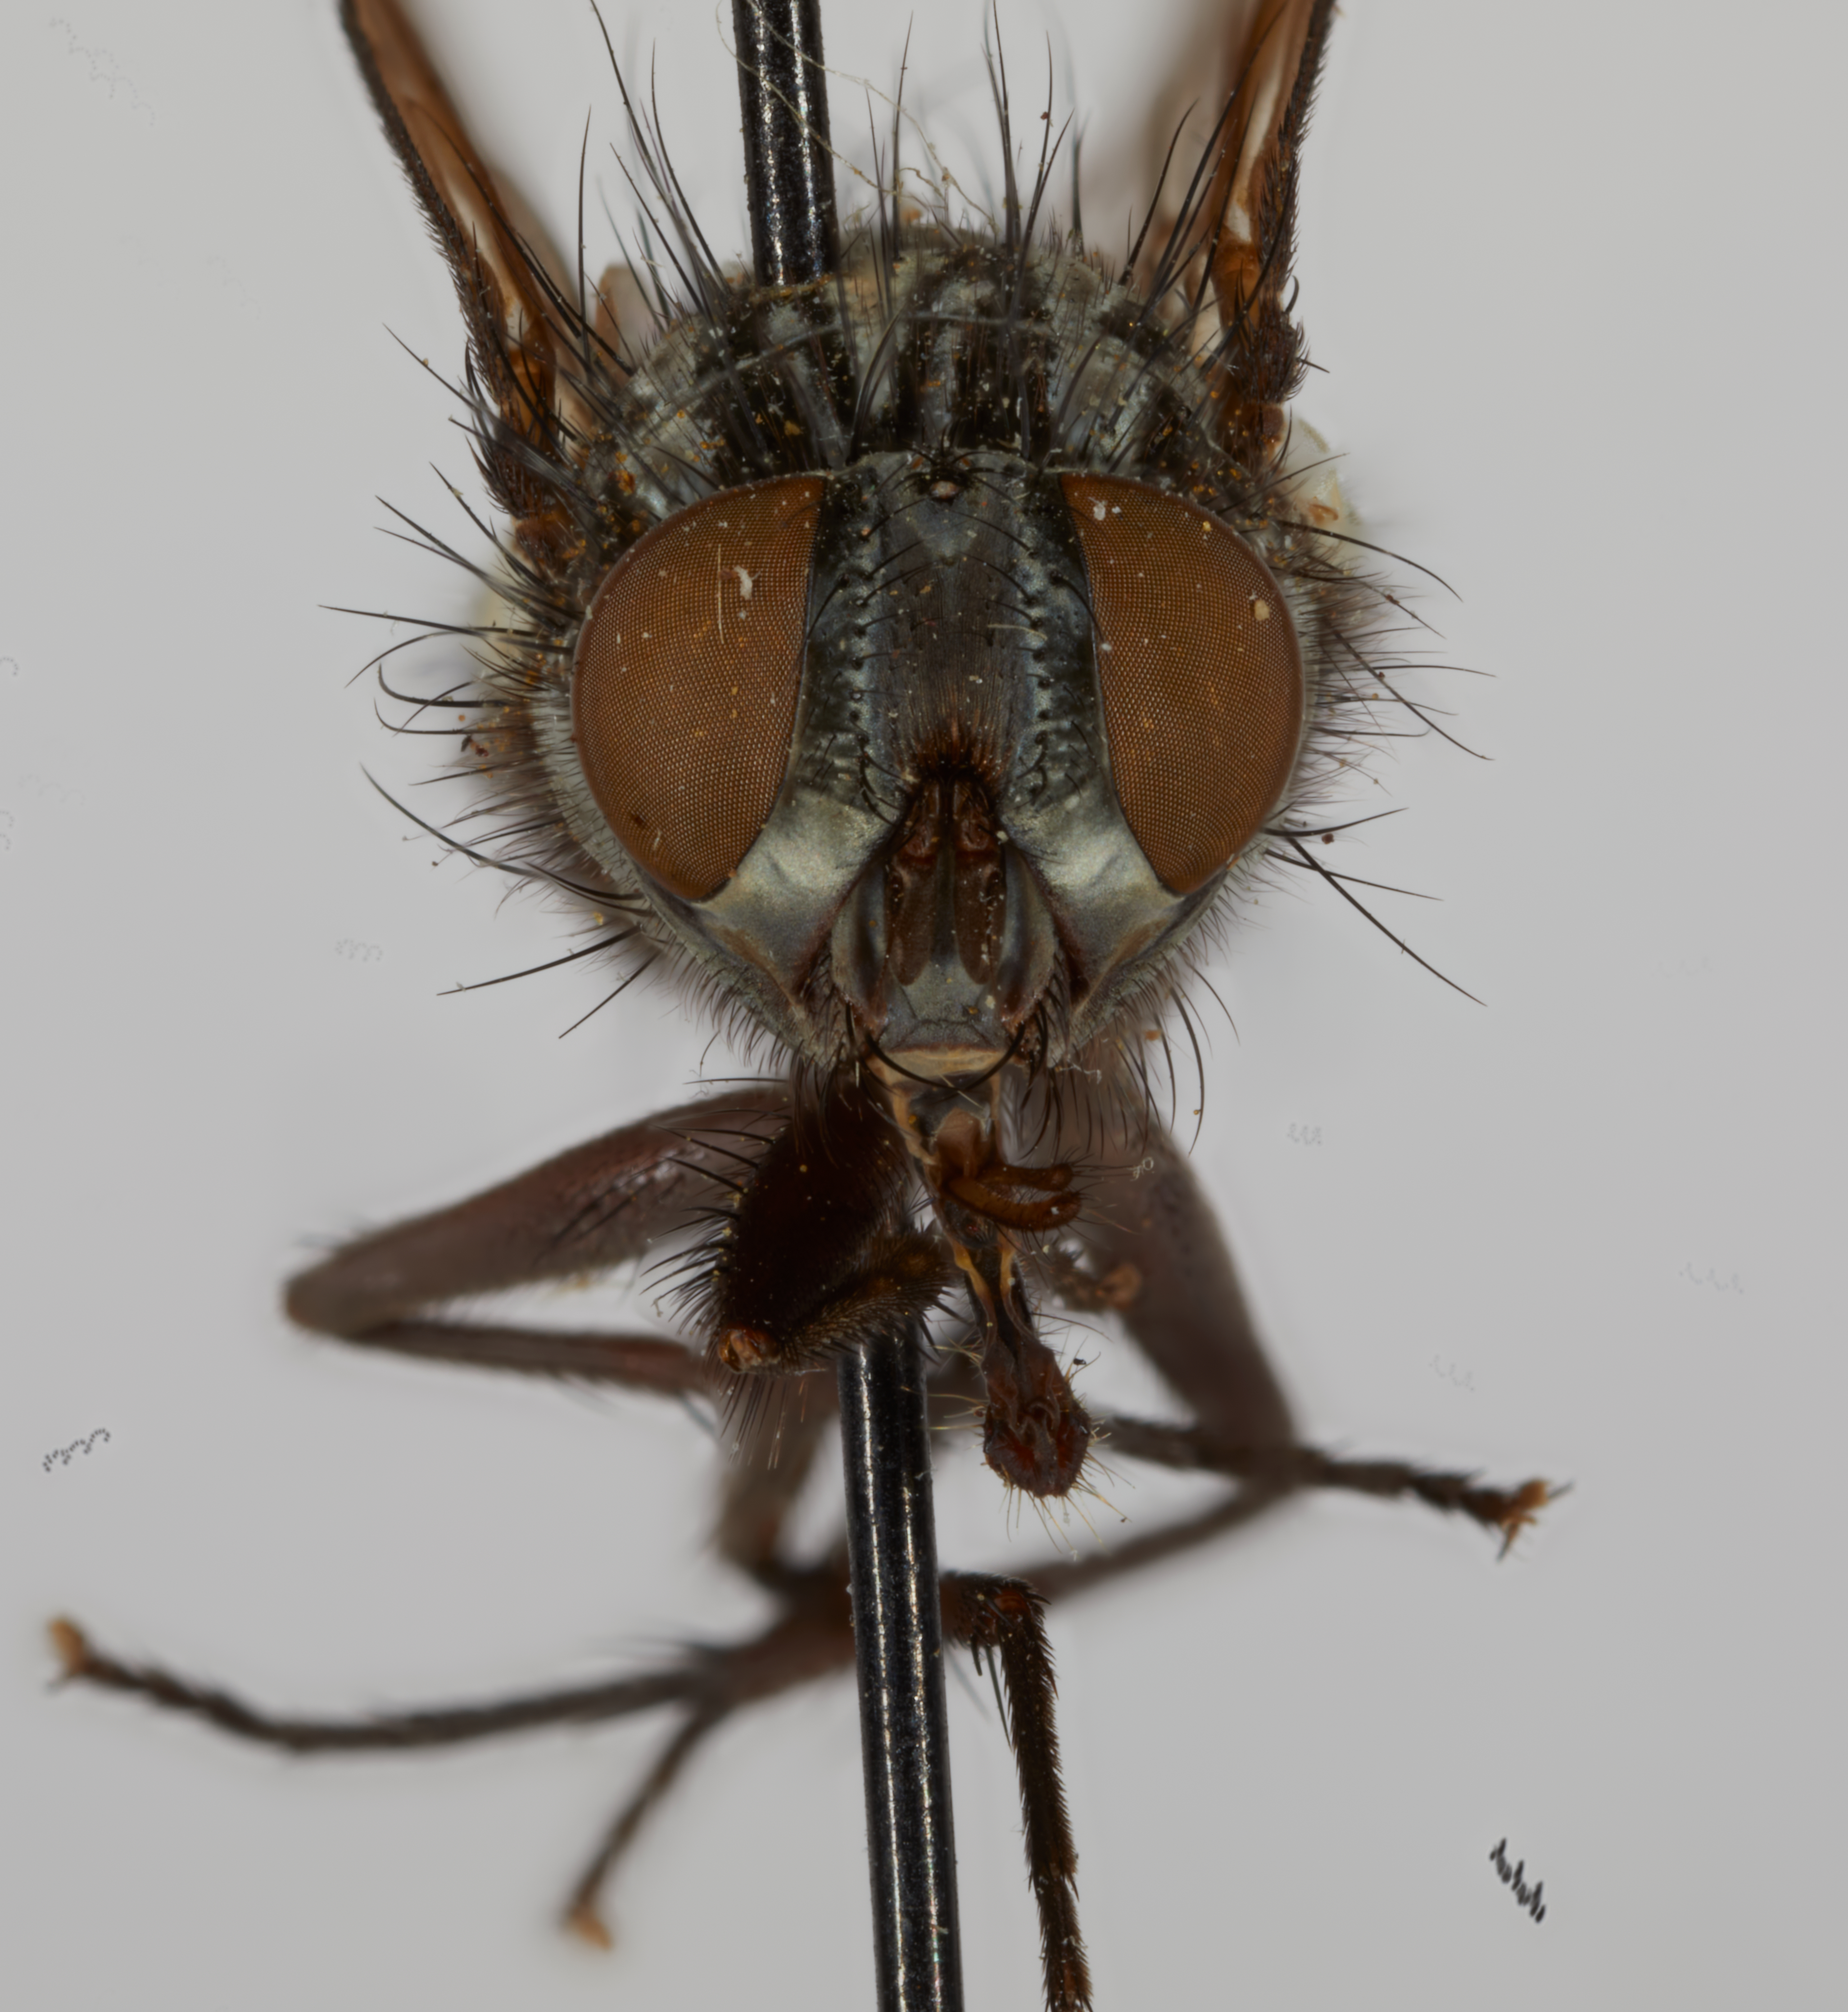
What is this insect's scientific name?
Nesodexia corsicana
